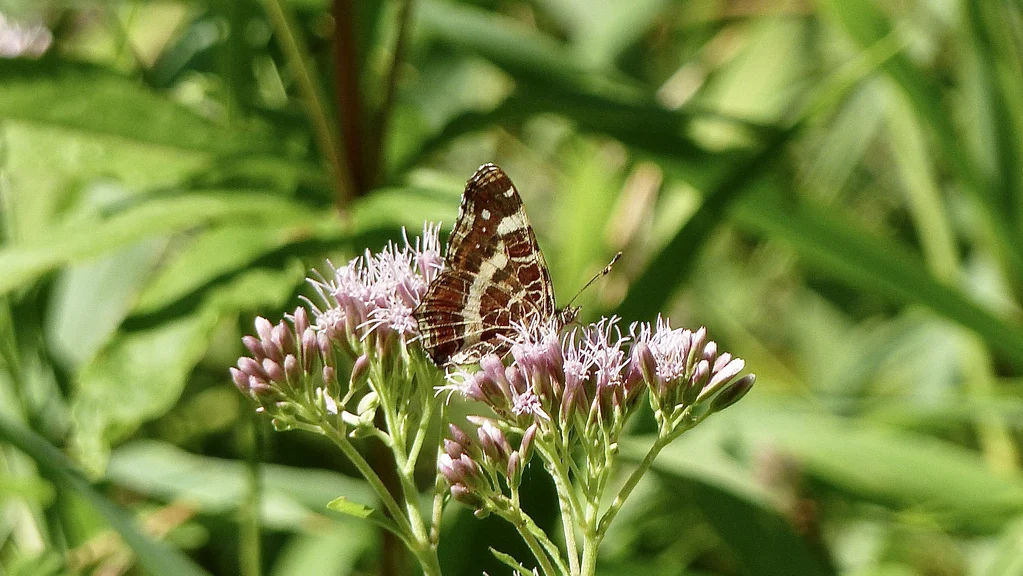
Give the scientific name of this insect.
Araschnia levana
